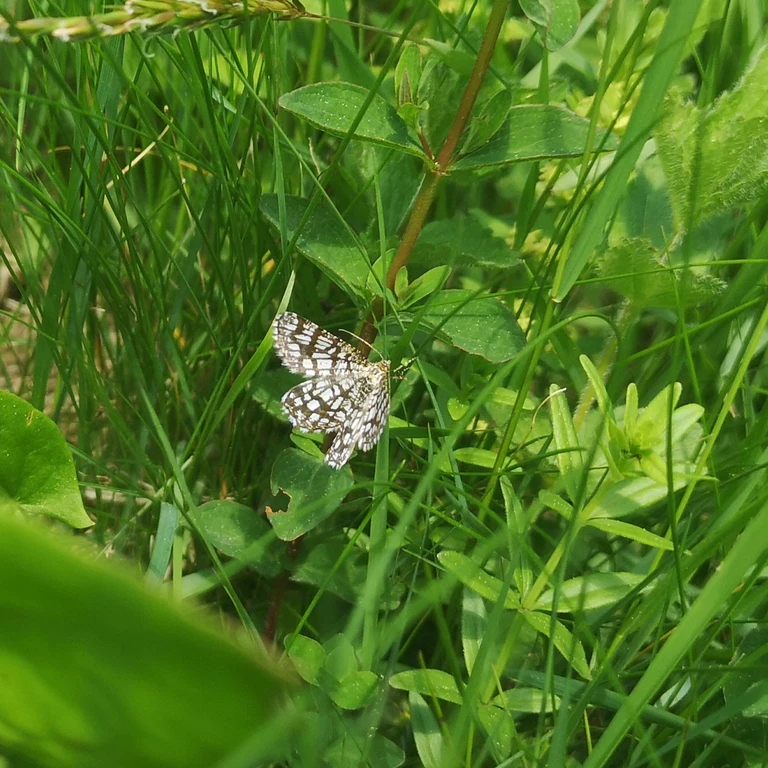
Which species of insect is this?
Chiasmia clathrata
